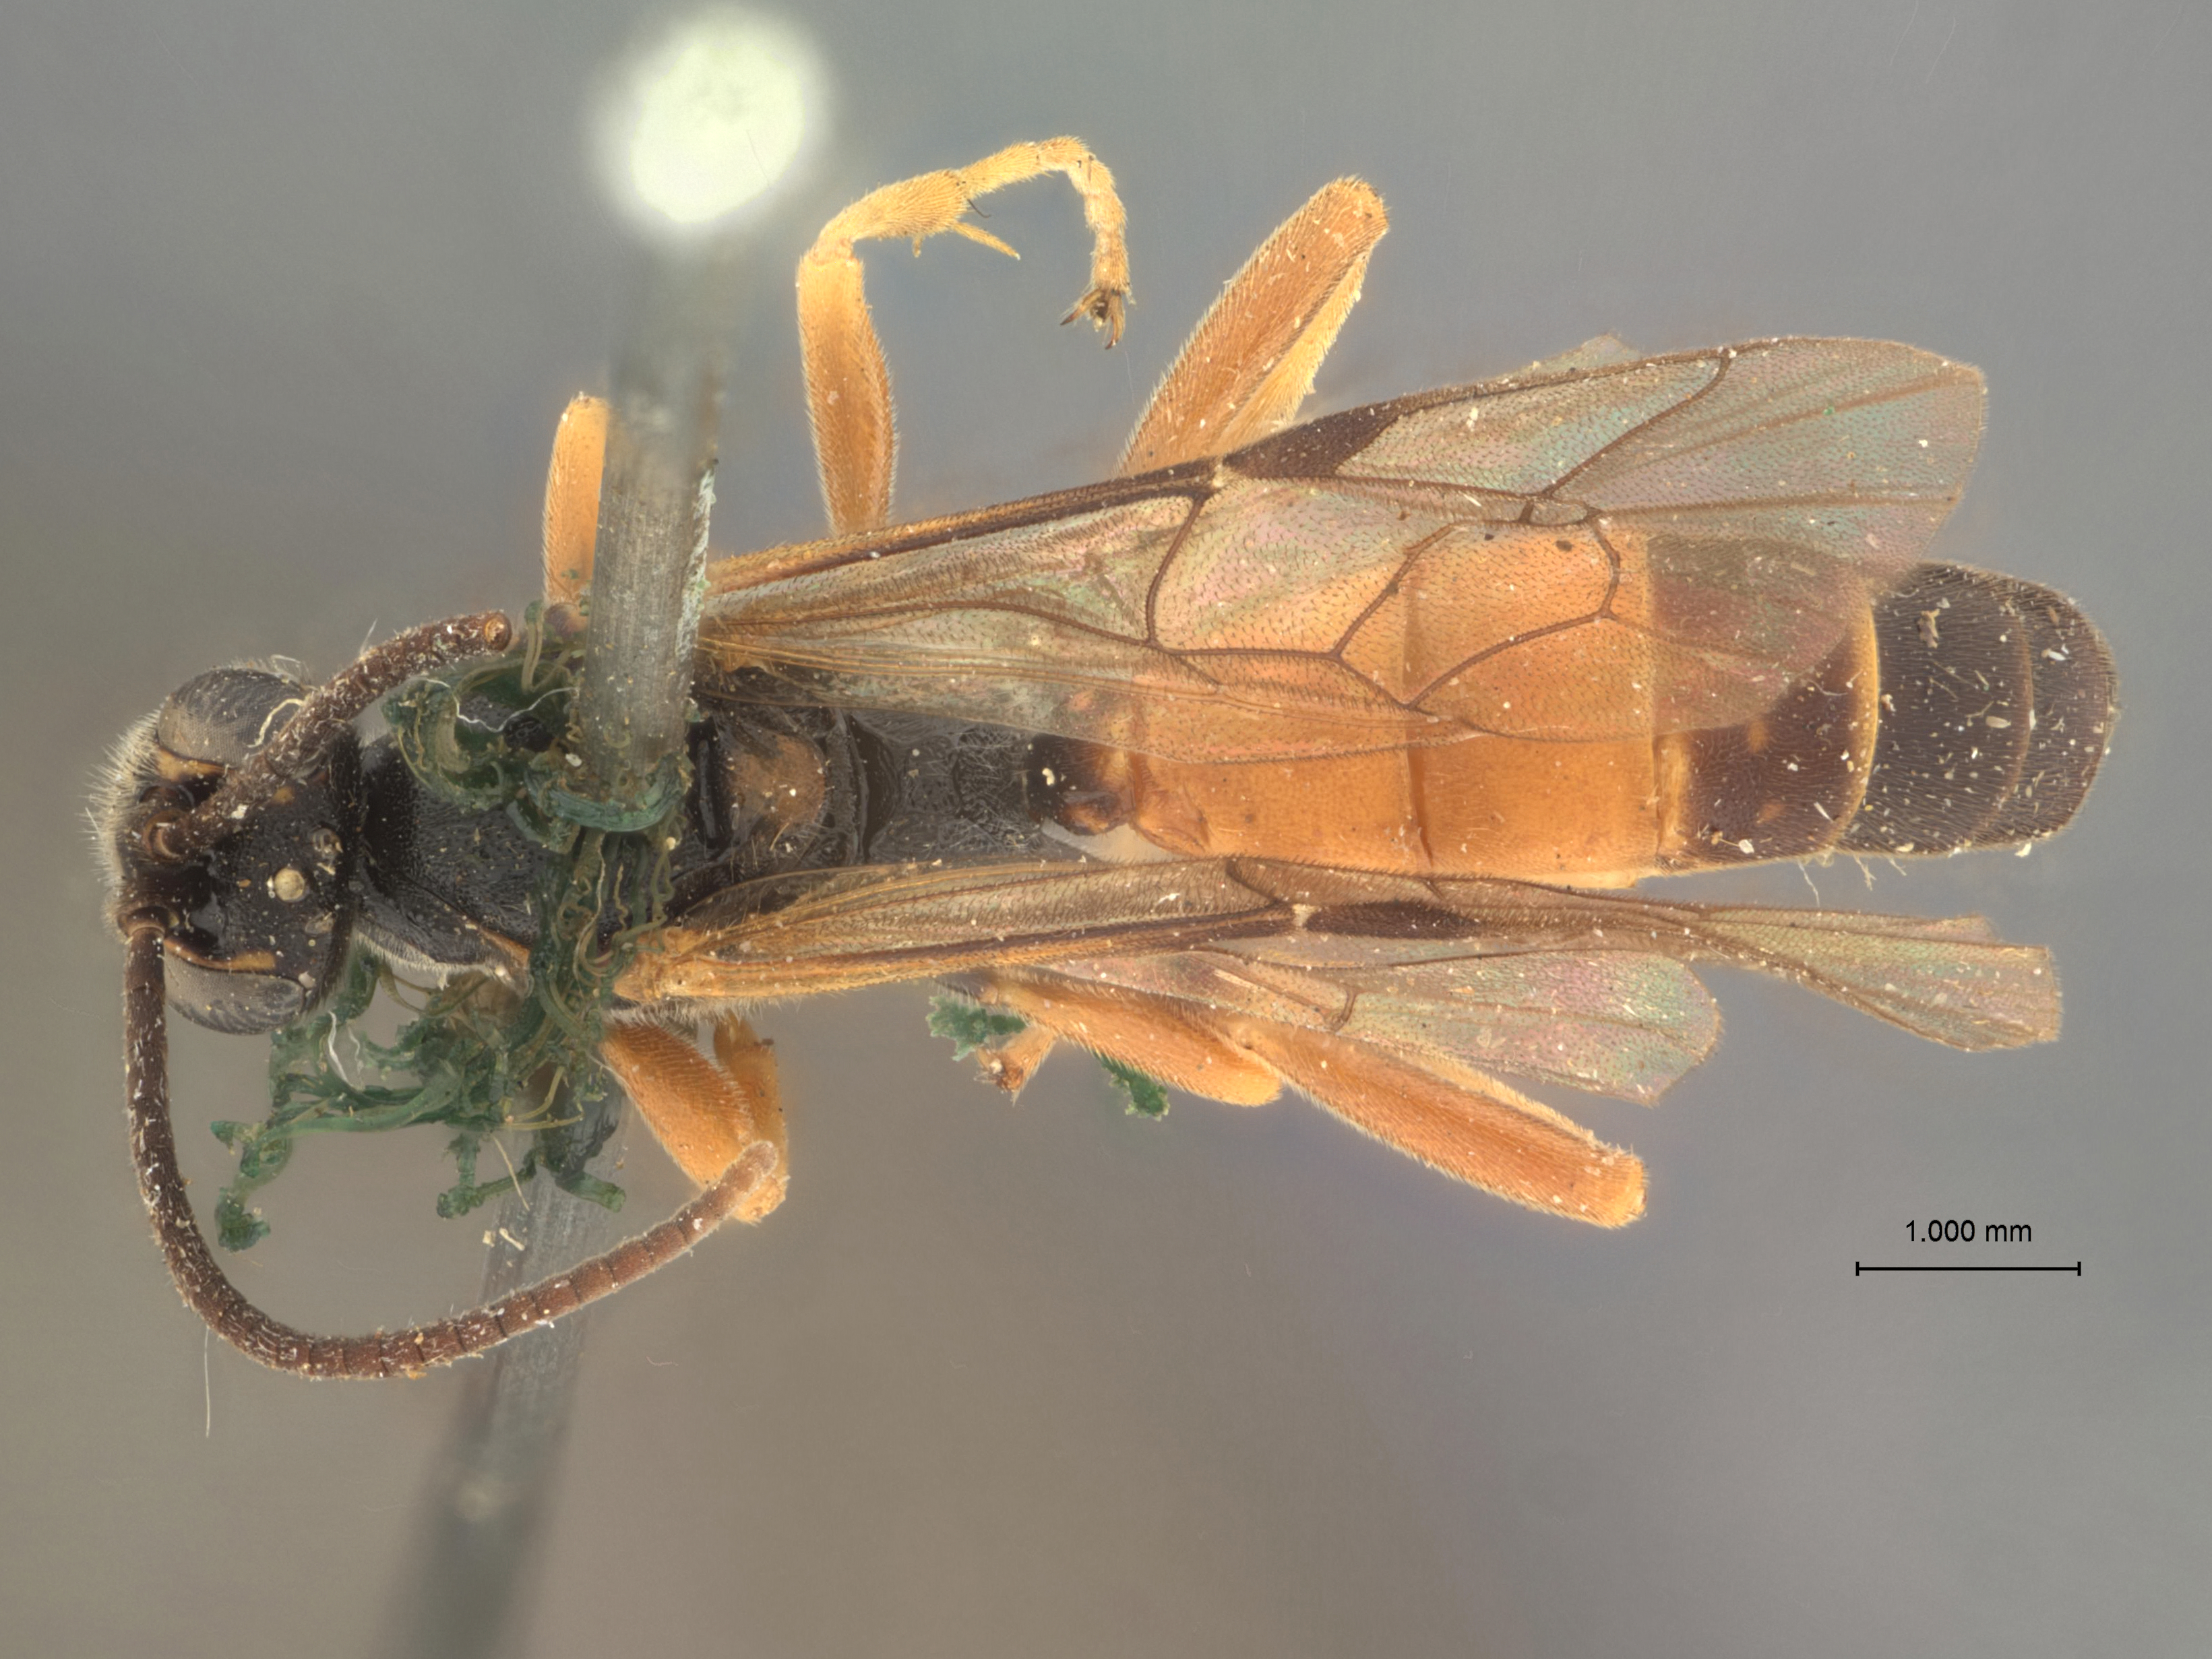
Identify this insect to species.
Ichneumon popofensis
